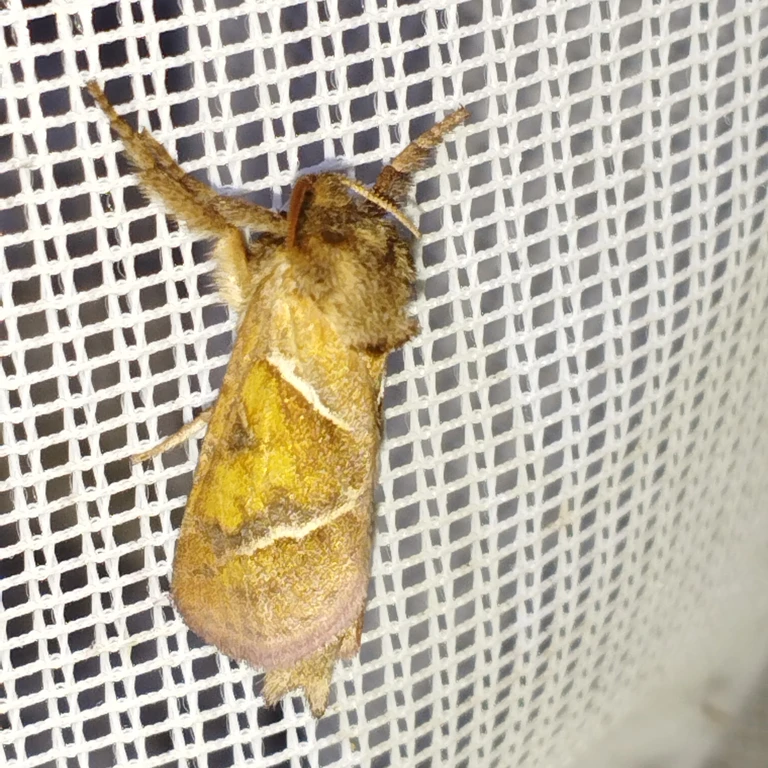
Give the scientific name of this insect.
Triodia sylvina
